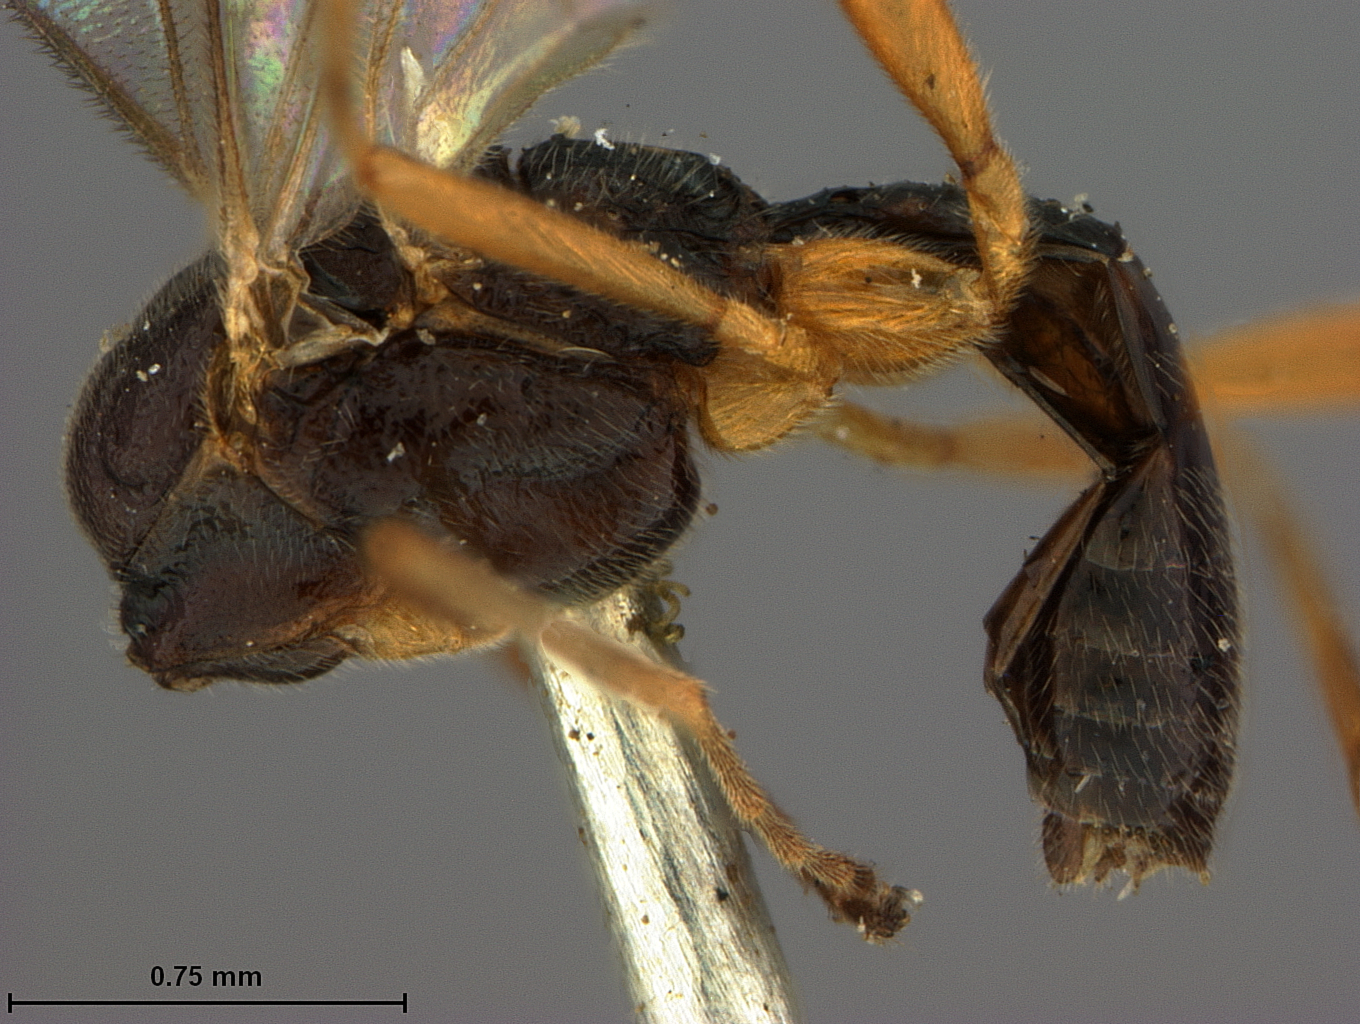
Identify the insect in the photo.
Dyscole alaskensis
